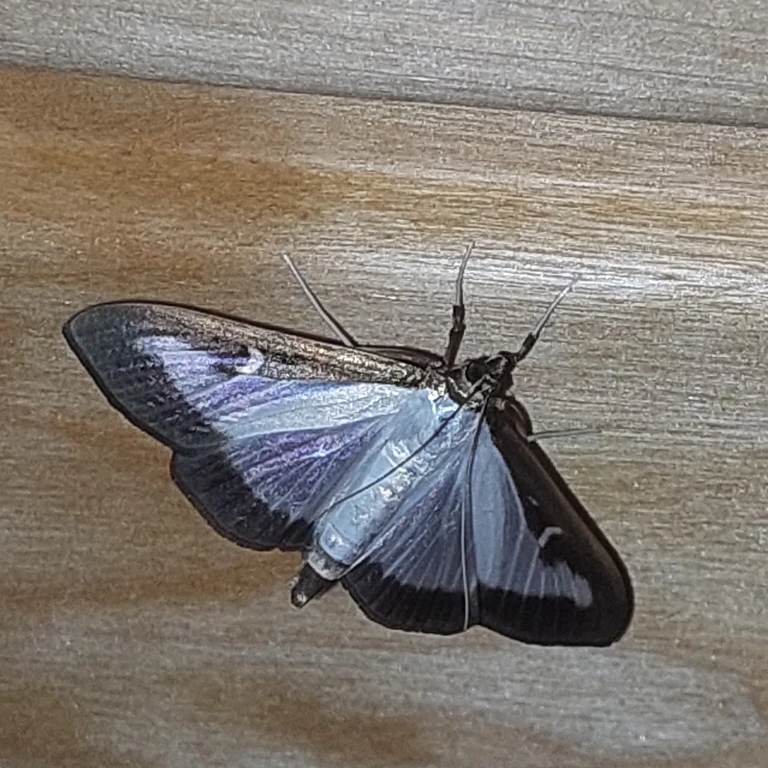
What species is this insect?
Cydalima perspectalis
